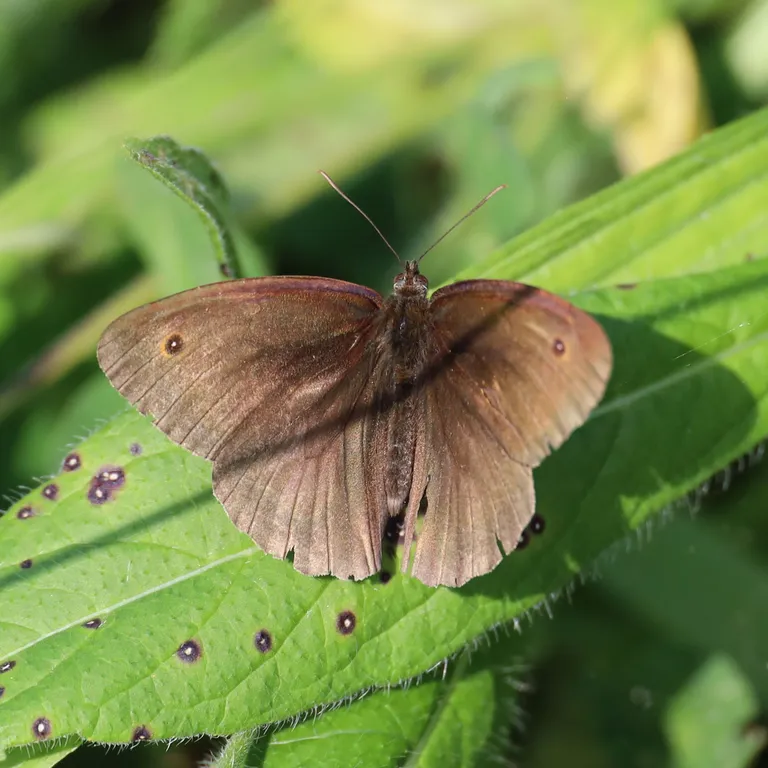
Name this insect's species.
Maniola jurtina
